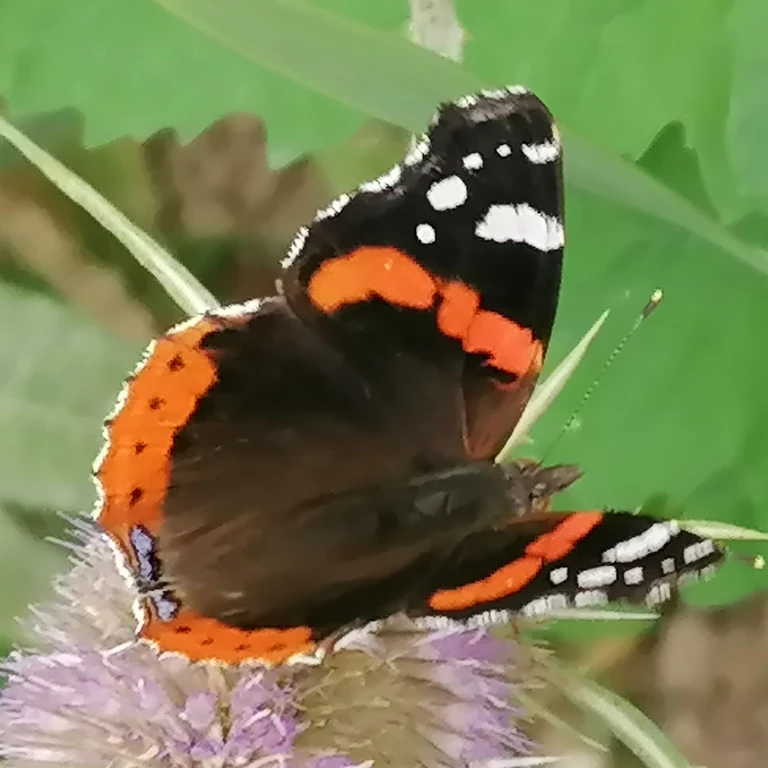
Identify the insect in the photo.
Vanessa atalanta
